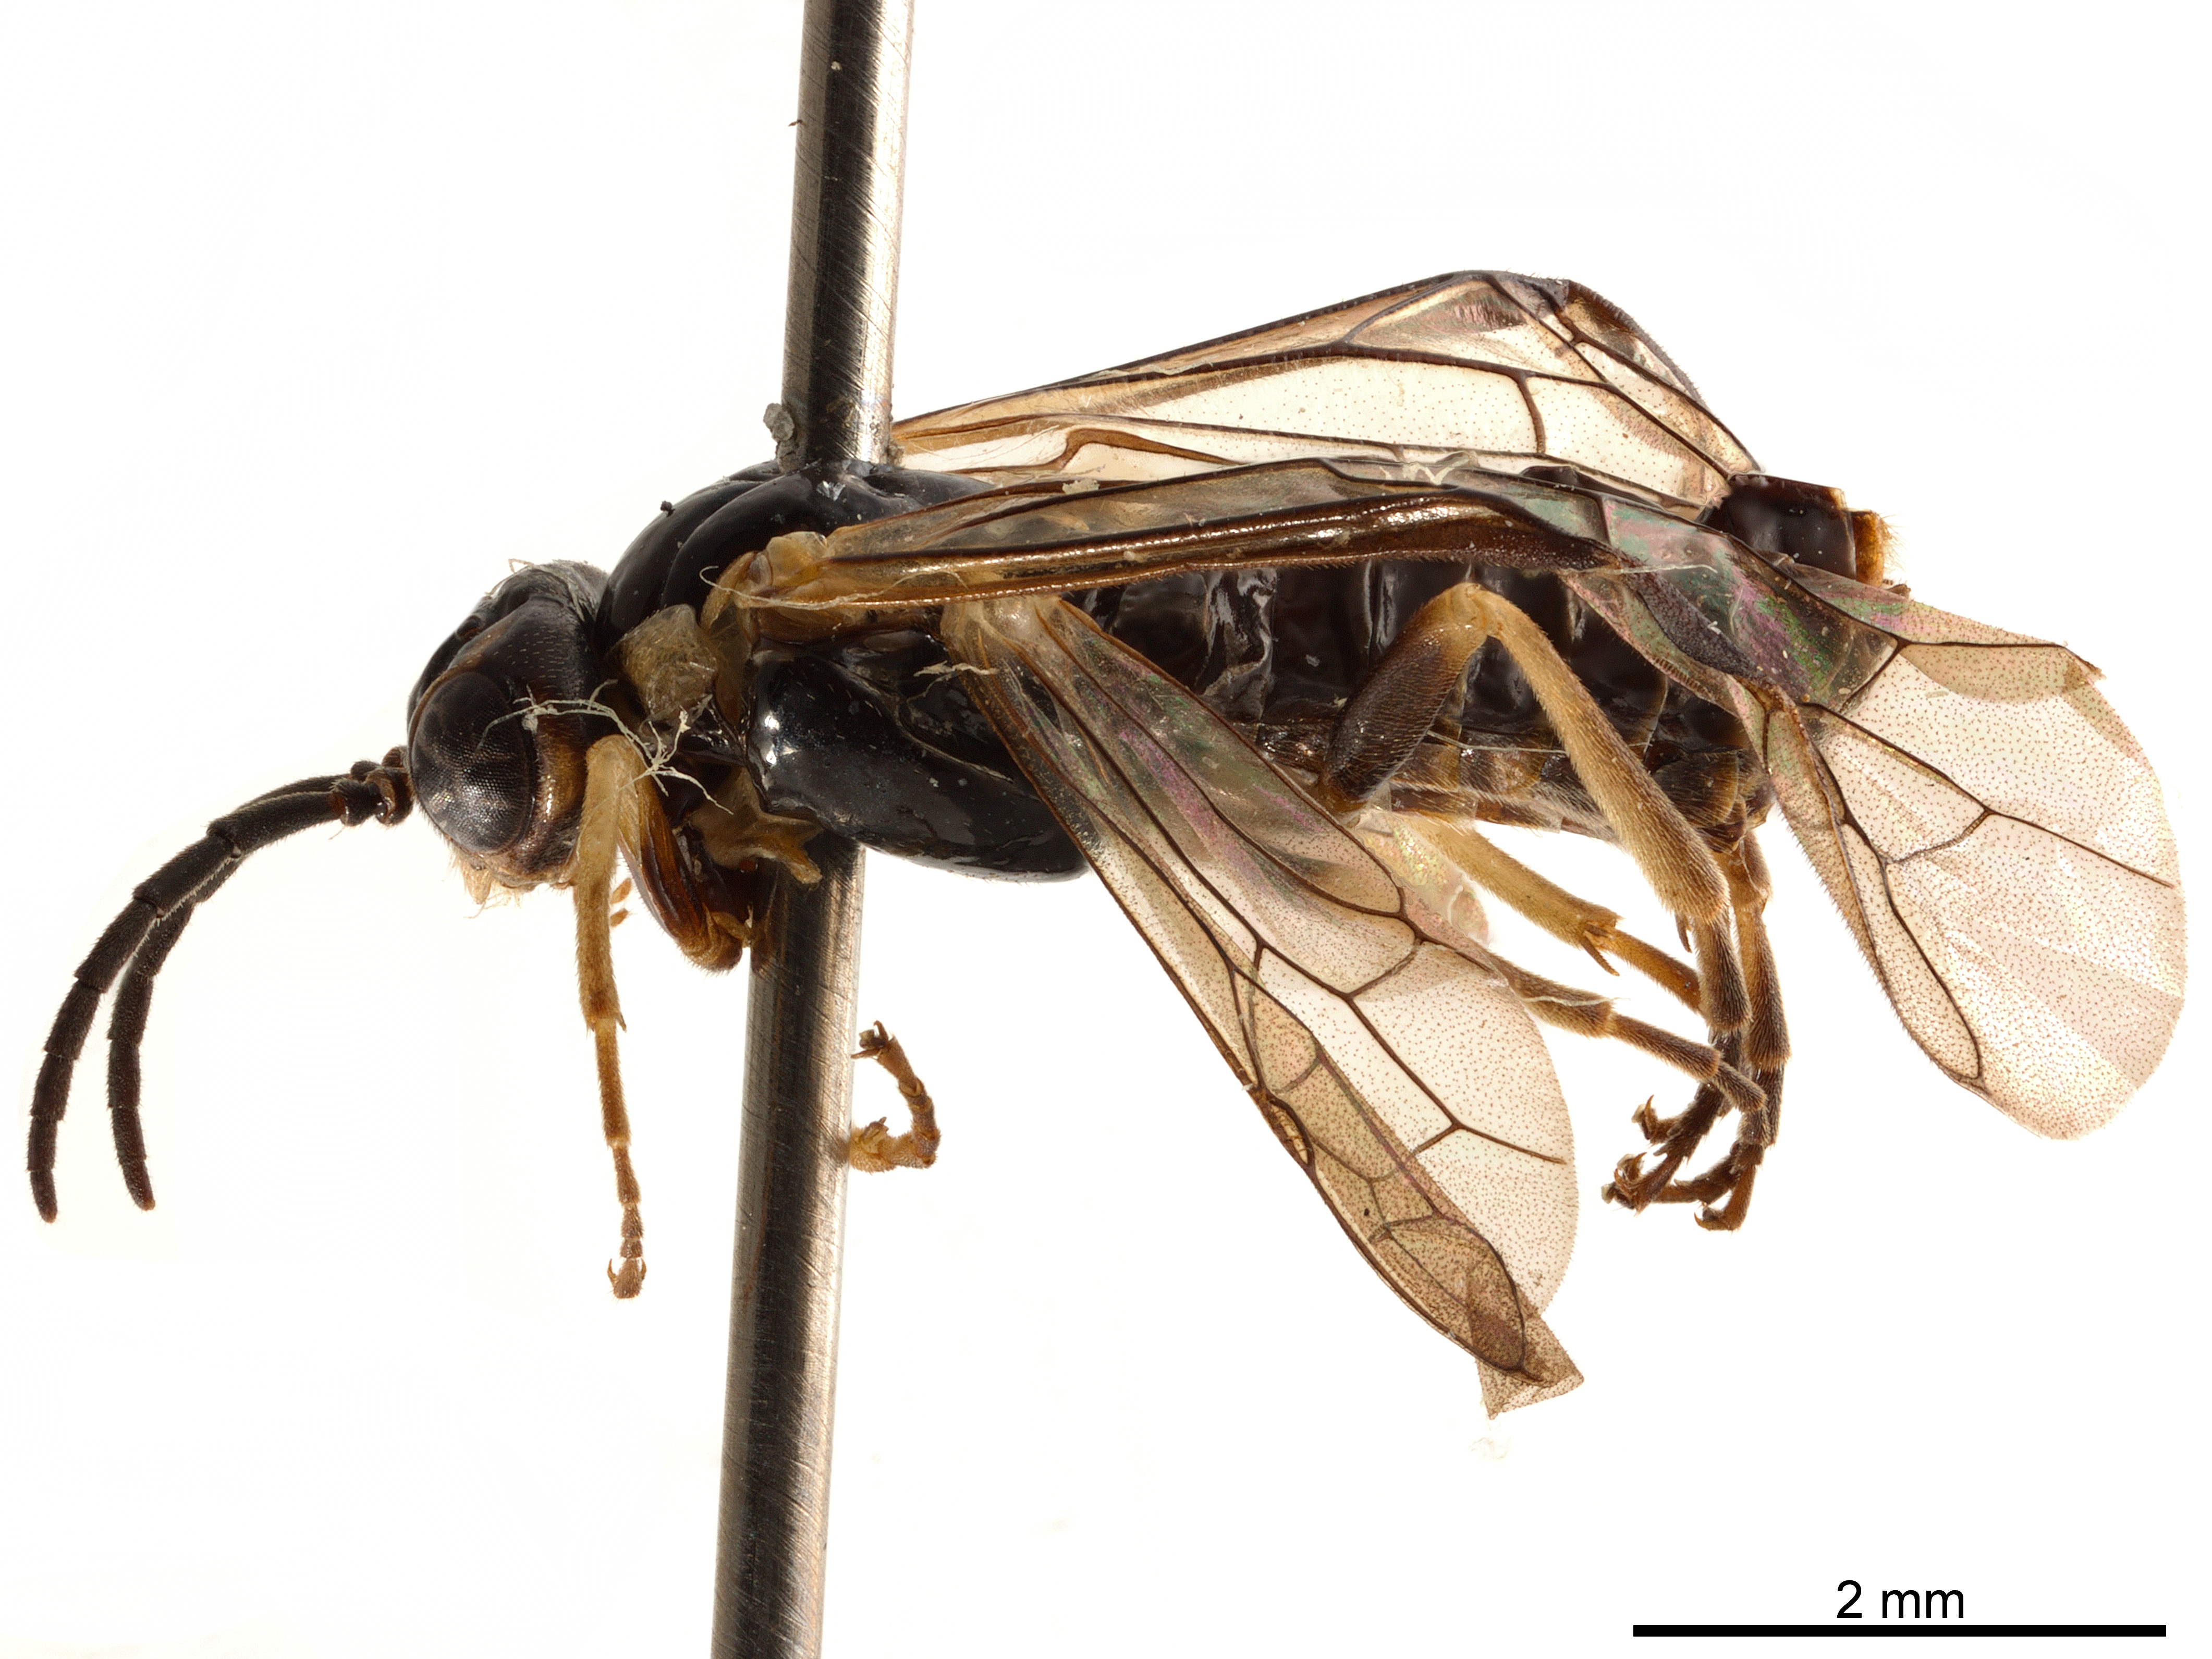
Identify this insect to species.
Eriocampidea arizonensis
